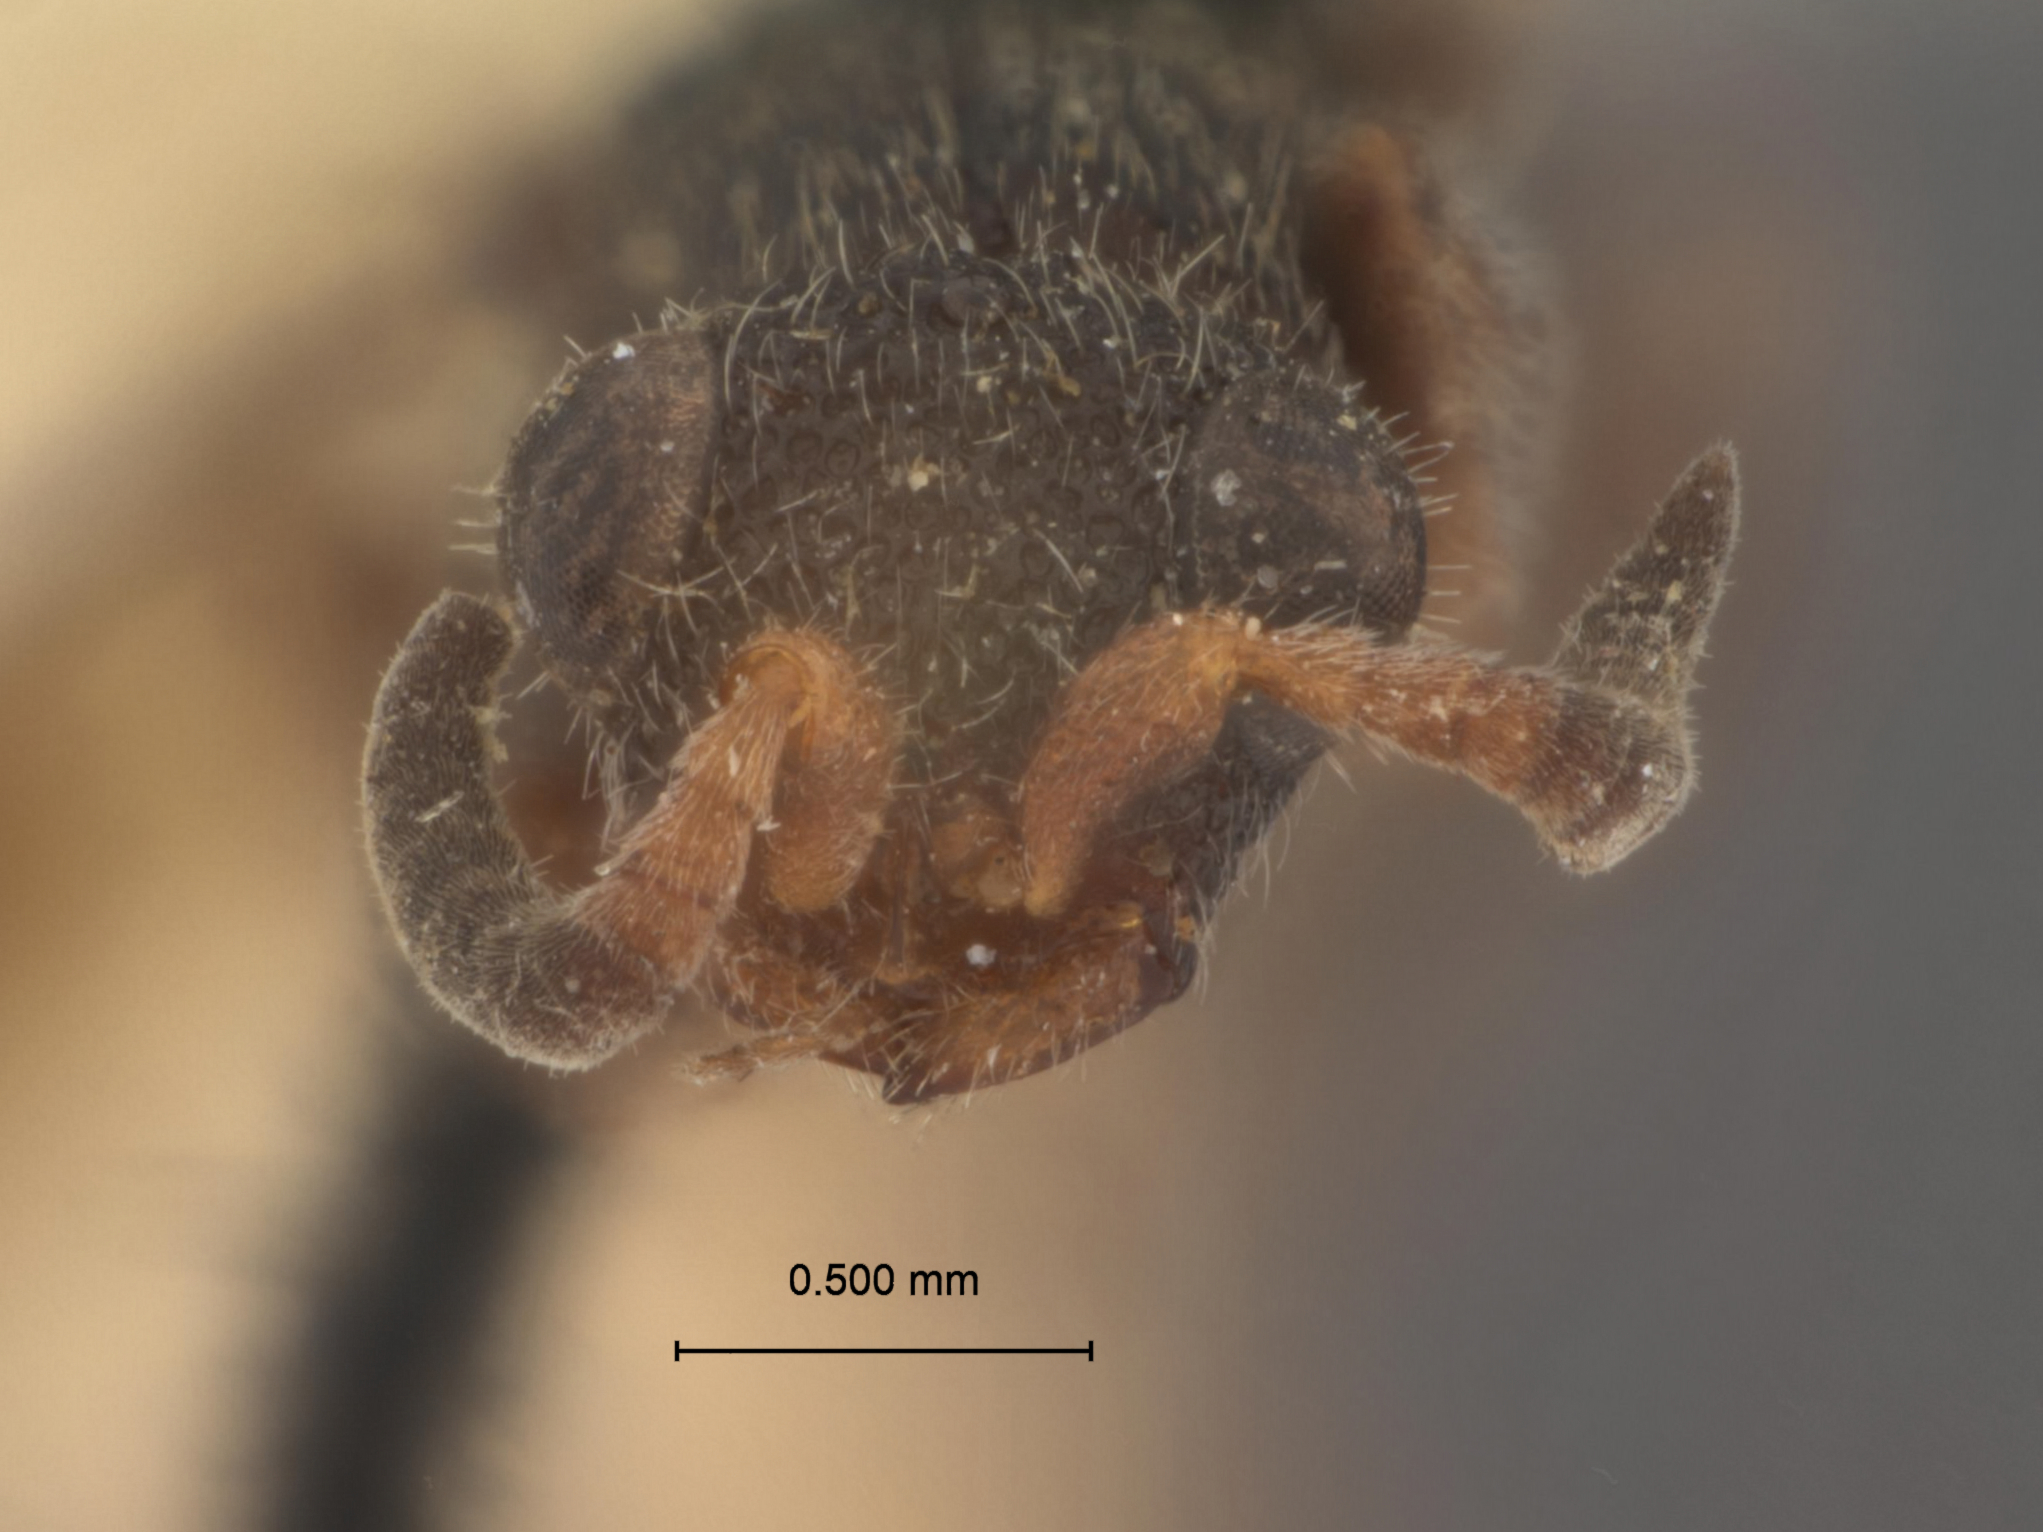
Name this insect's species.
Mesitius bridwelli
